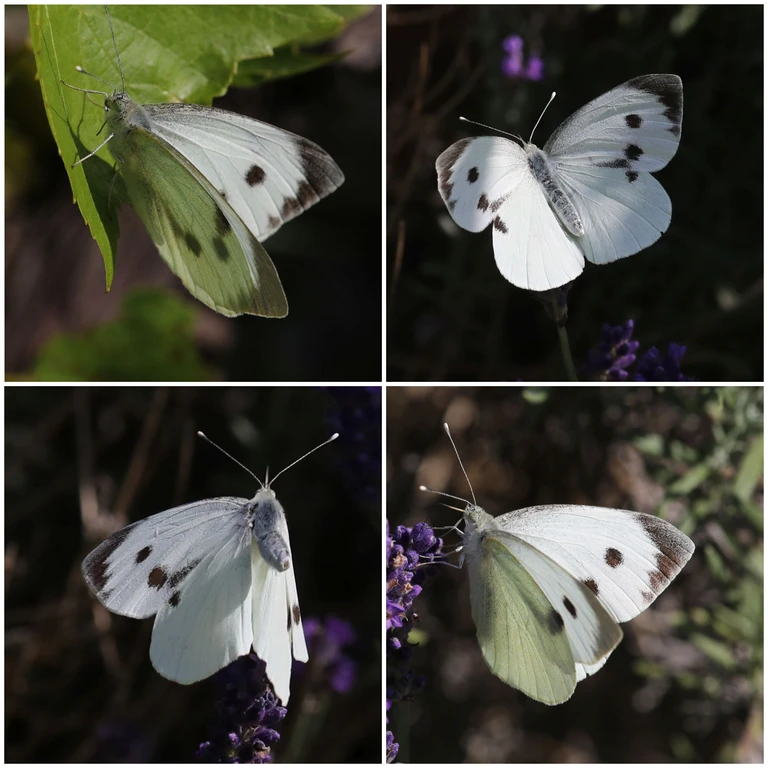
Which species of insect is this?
Pieris brassicae
